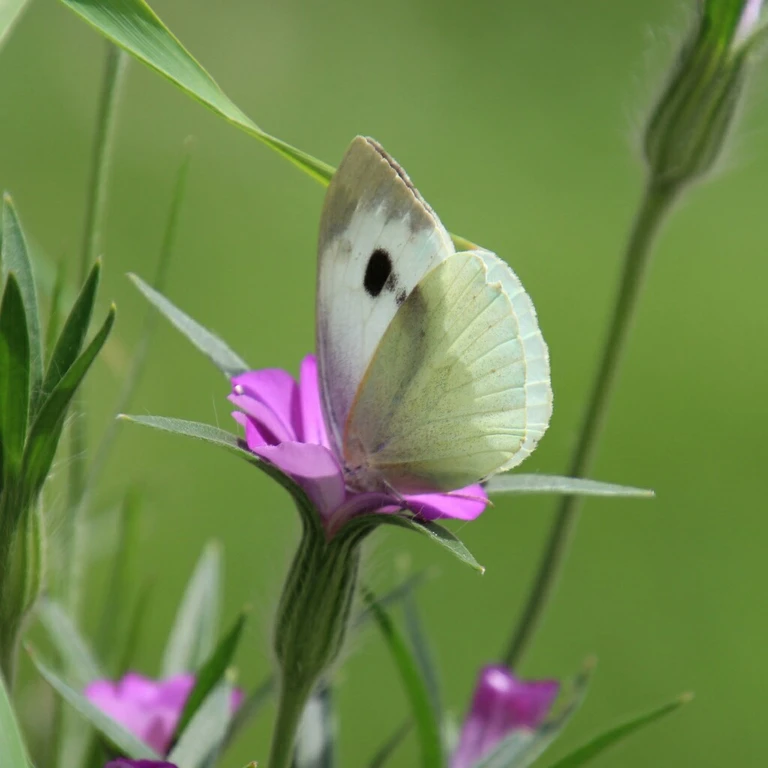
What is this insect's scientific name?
Pieris brassicae
